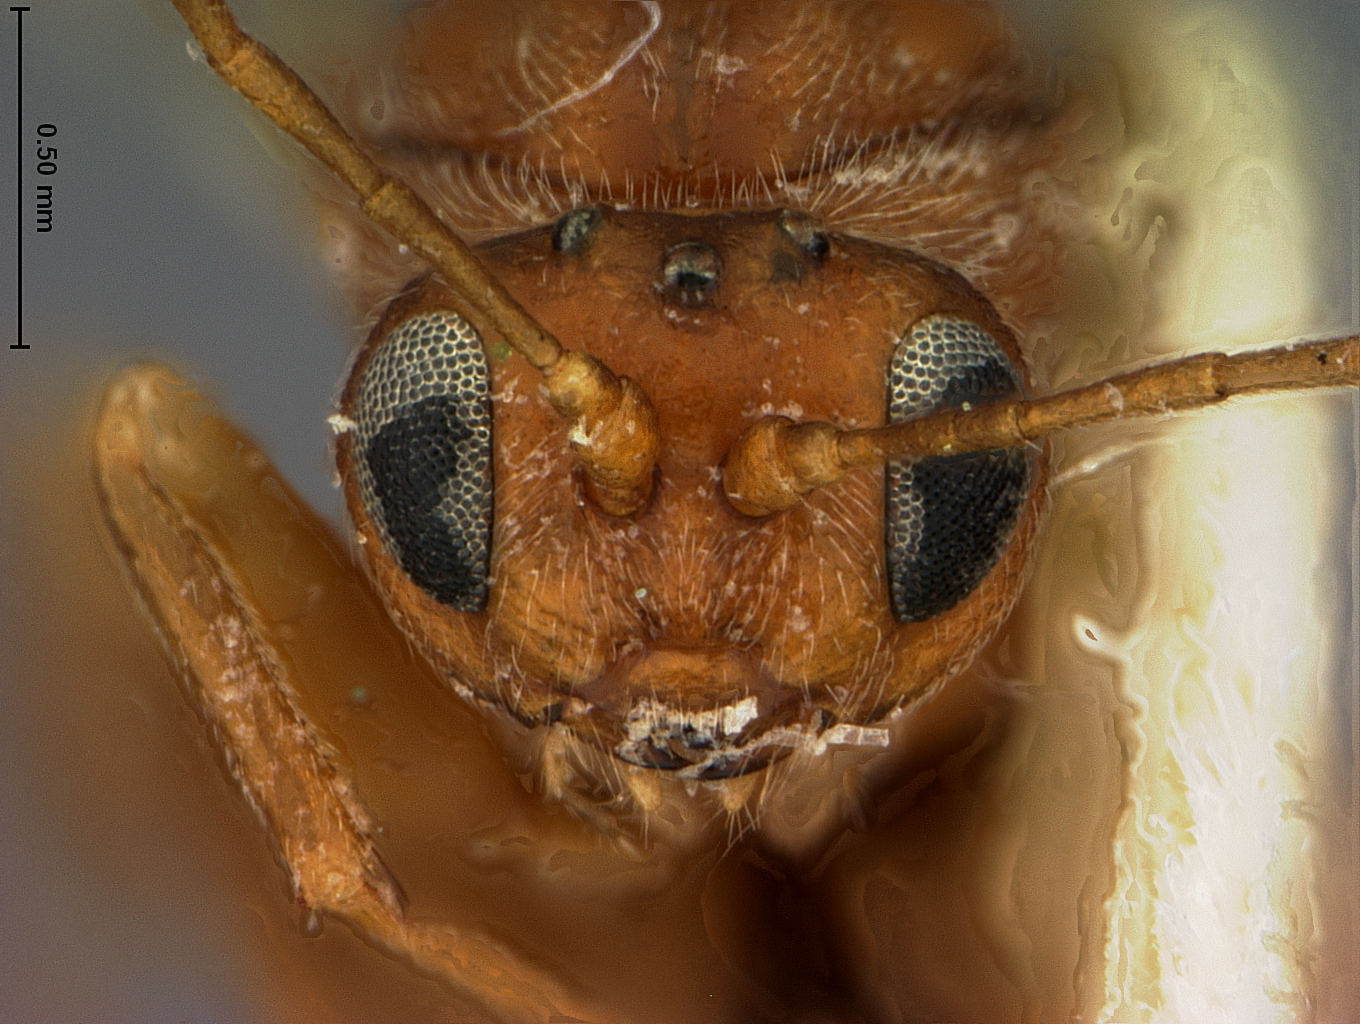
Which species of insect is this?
Antron franklinensis
